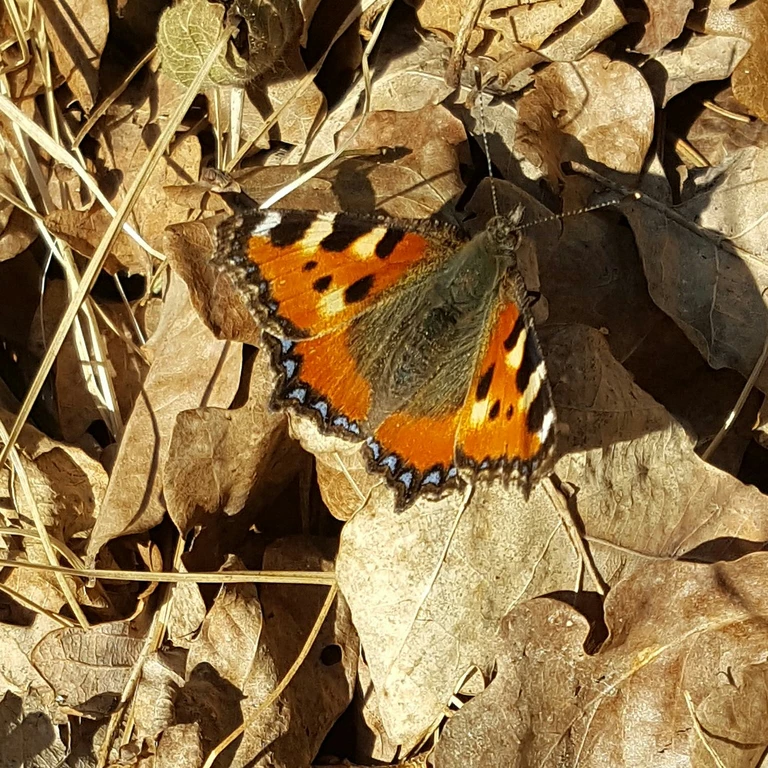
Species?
Aglais urticae
